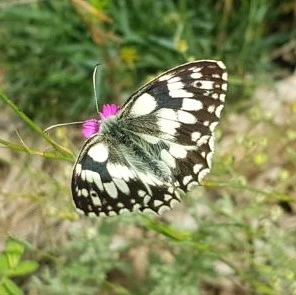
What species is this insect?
Melanargia galathea
